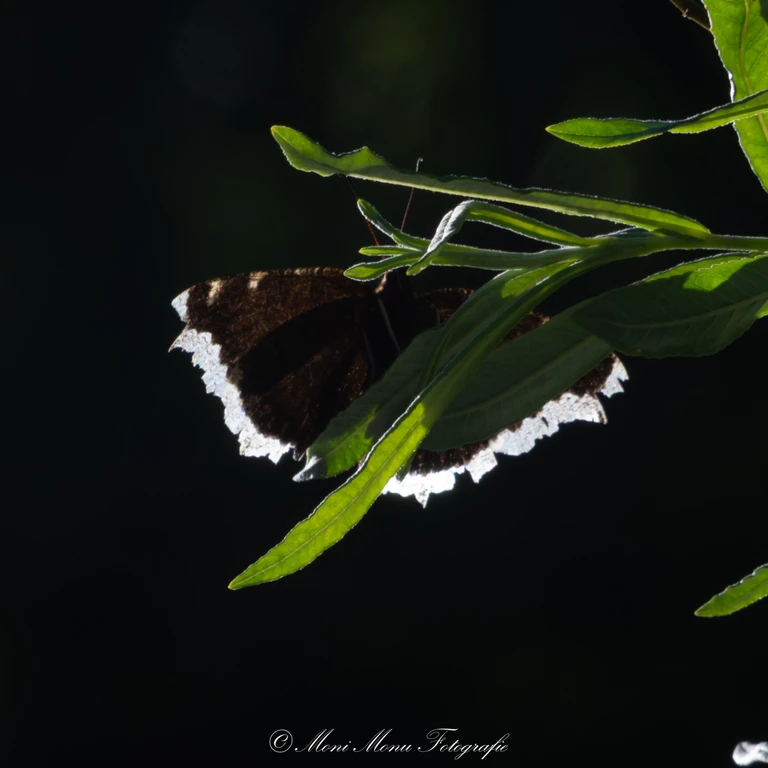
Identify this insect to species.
Nymphalis antiopa
